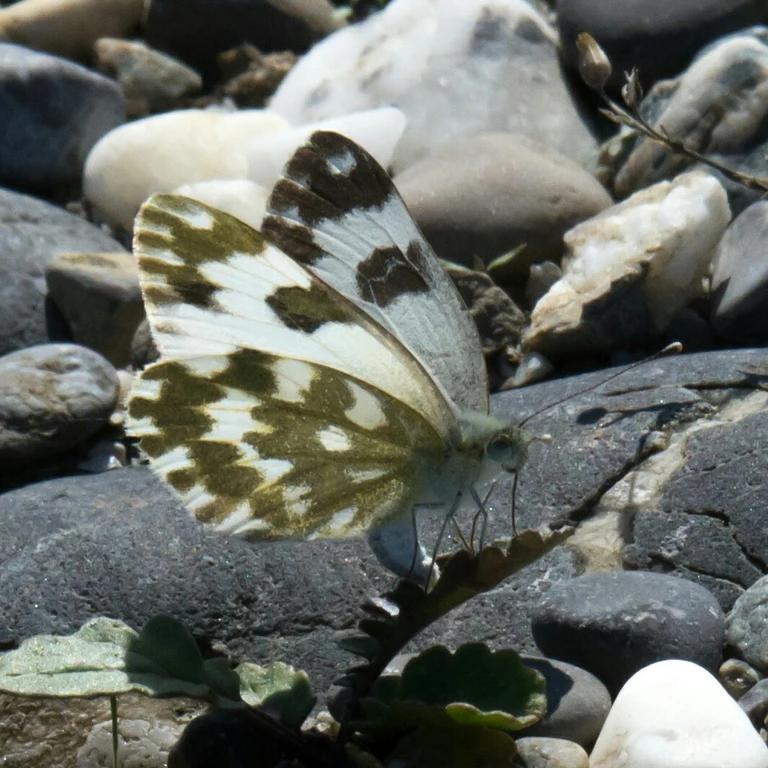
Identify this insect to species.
Pontia edusa
